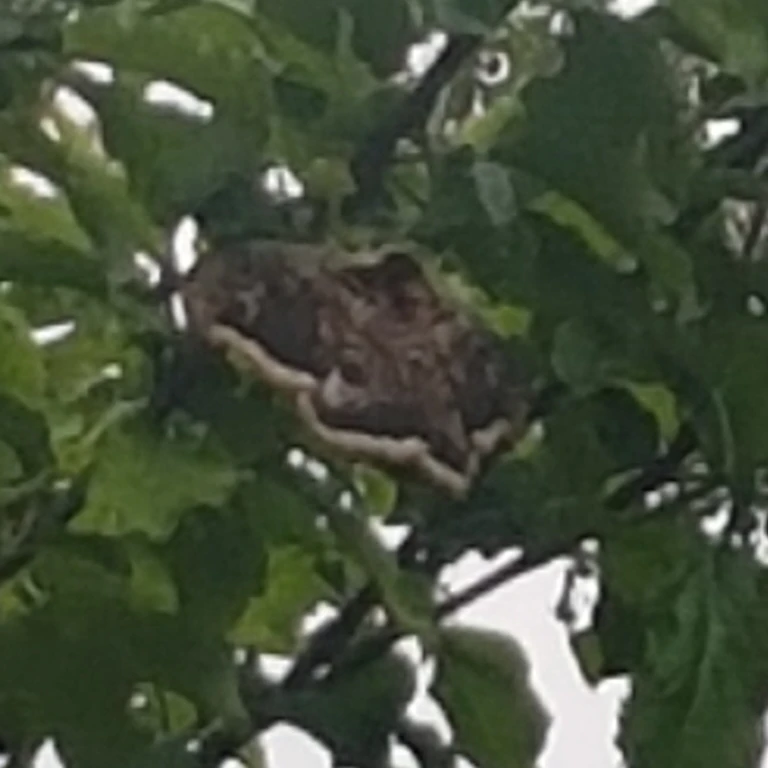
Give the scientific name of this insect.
Saturnia pyri
